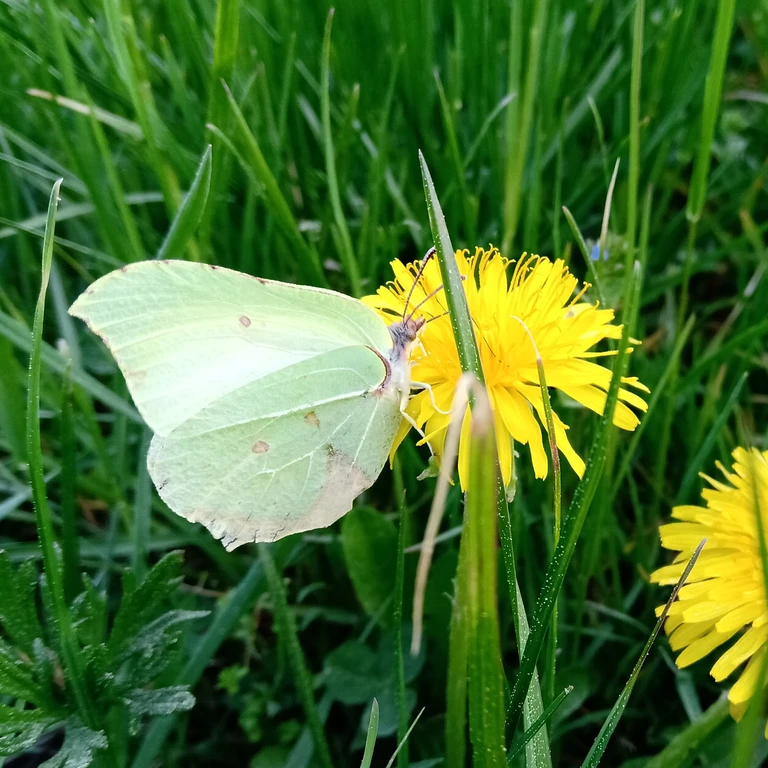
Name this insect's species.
Gonepteryx rhamni
